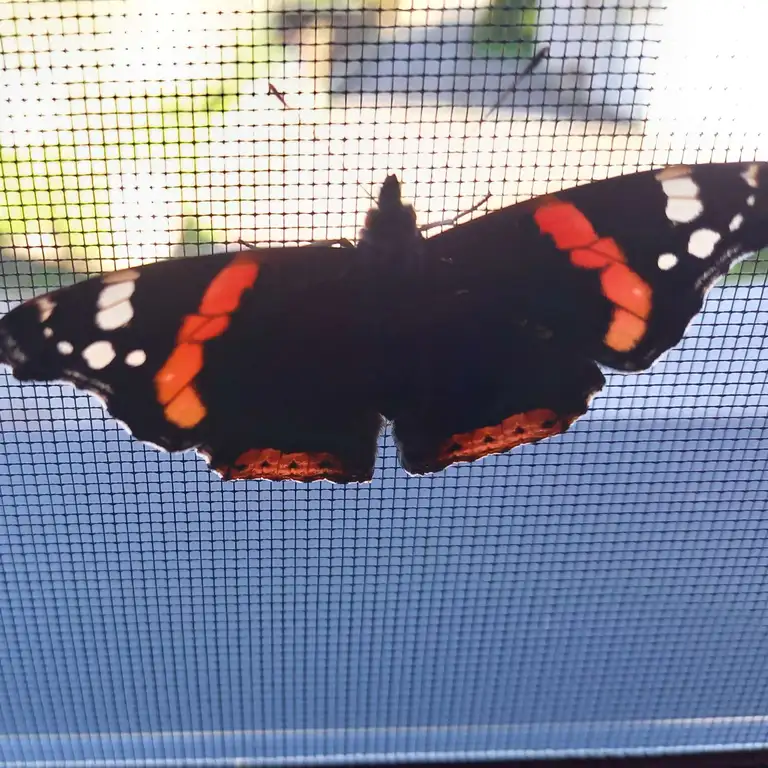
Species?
Vanessa atalanta
